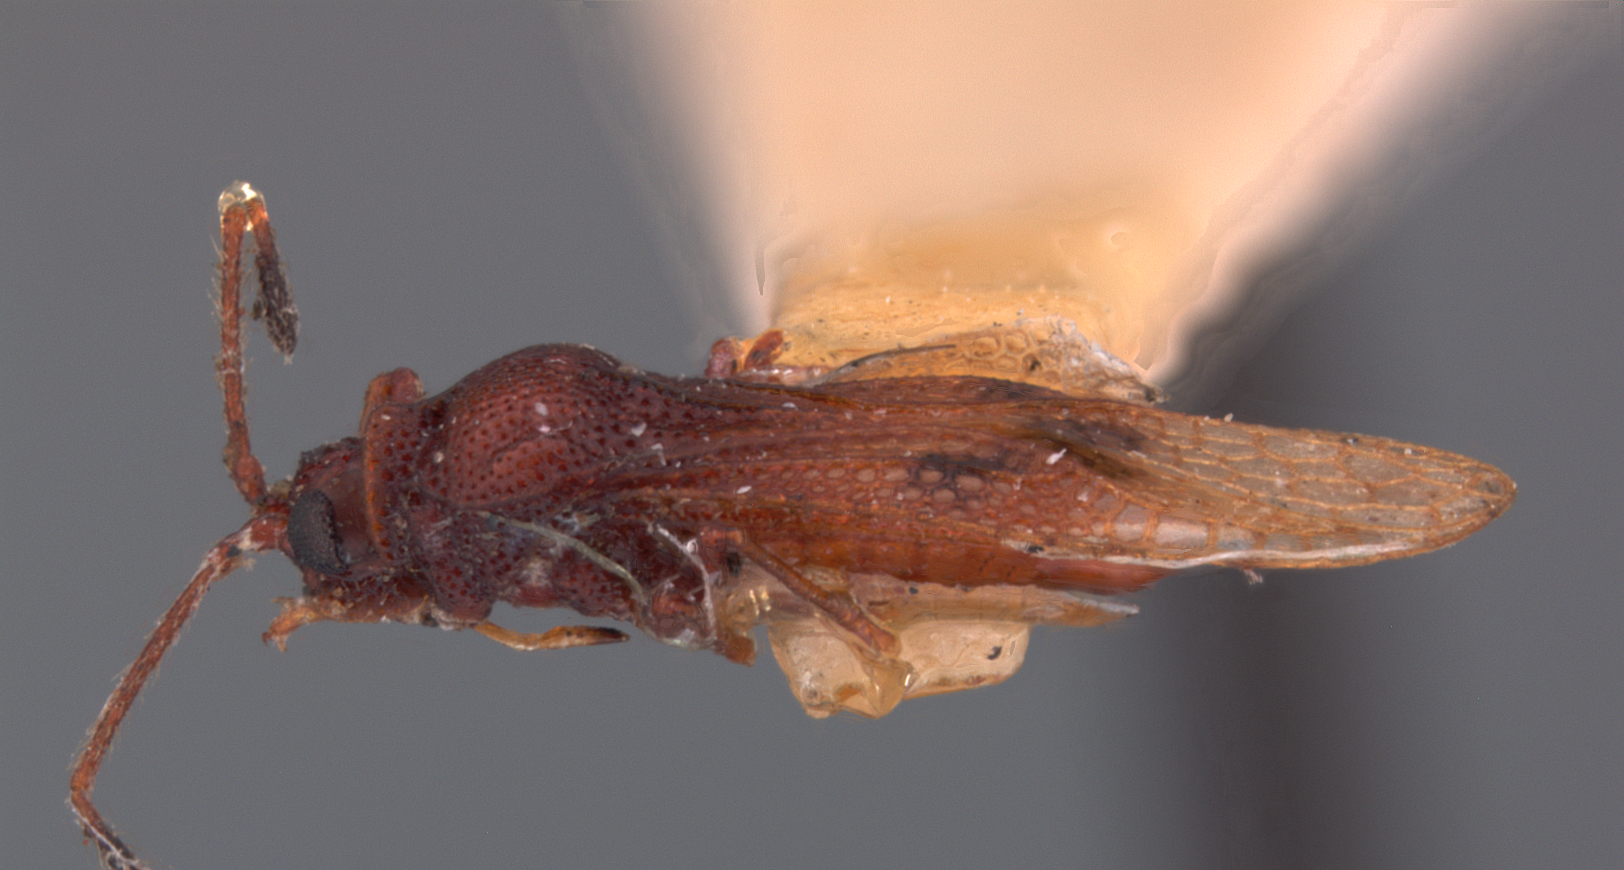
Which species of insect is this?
Eteoneus inopinus
